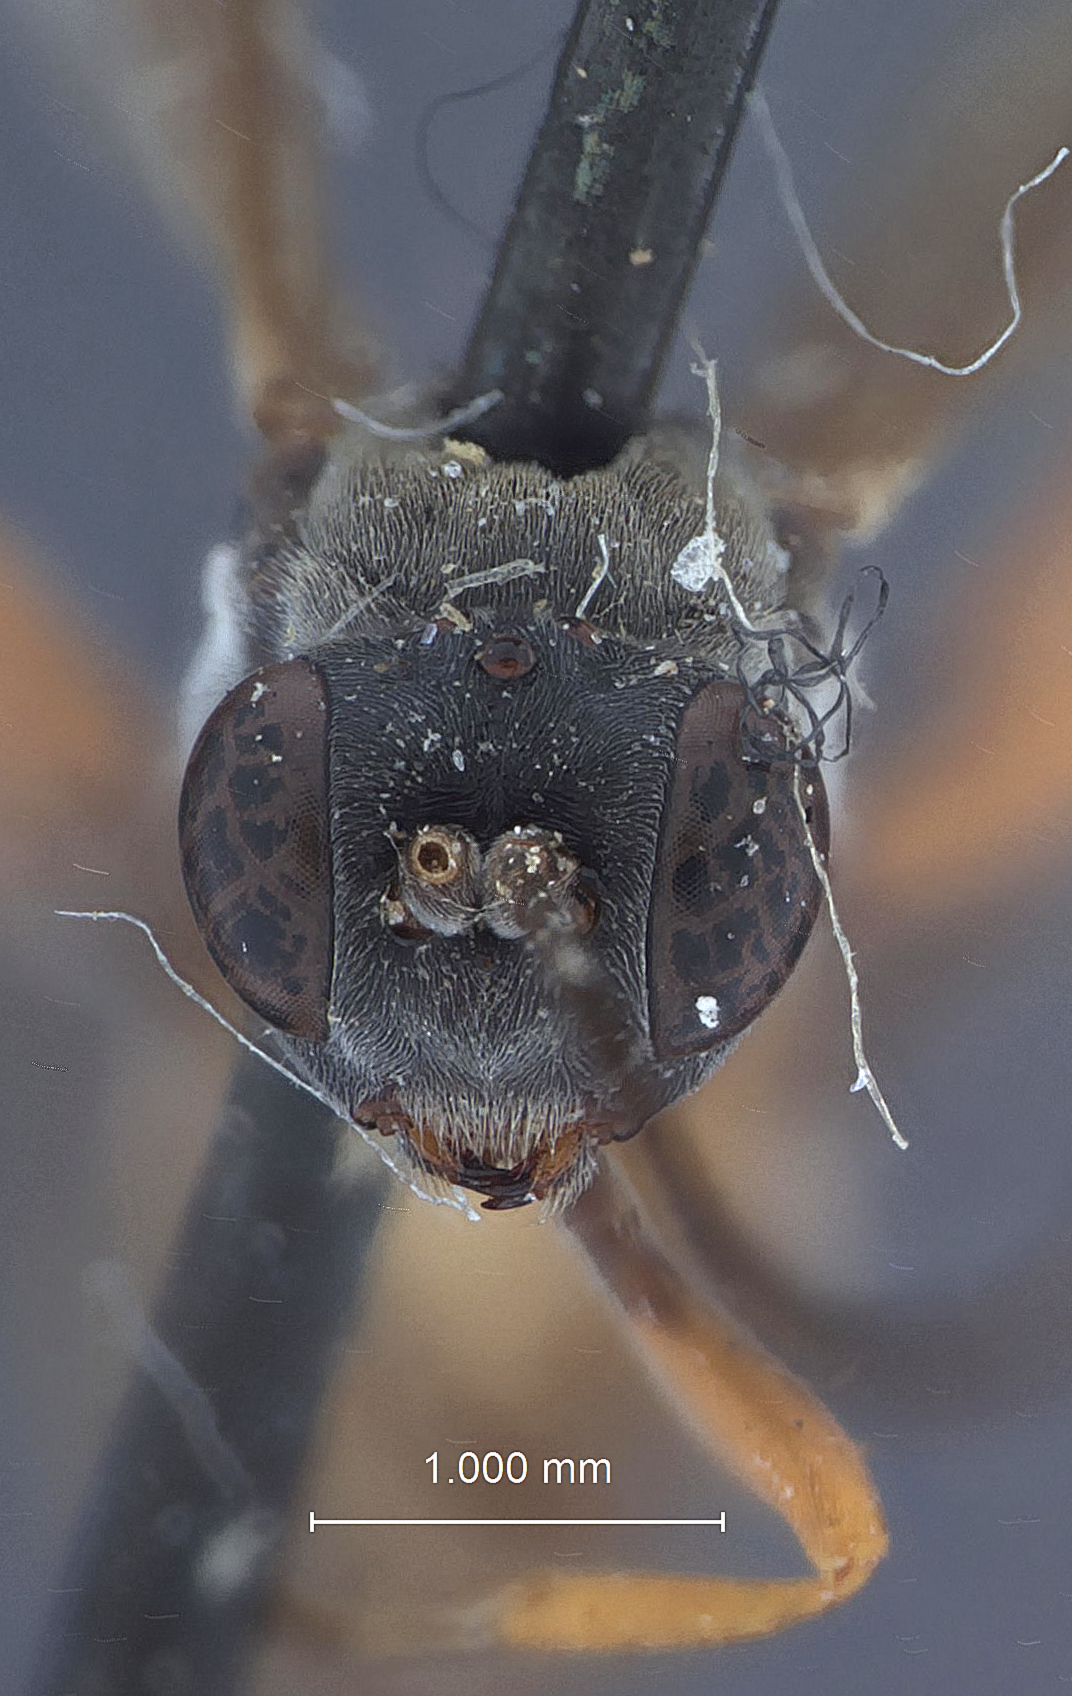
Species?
Eripternimorpha schoenobii
